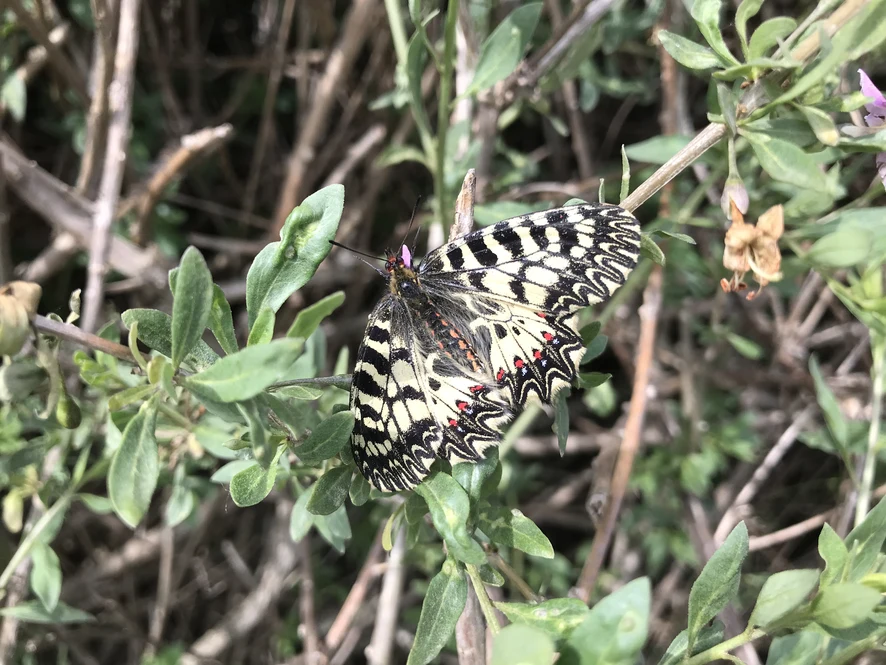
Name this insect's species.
Zerynthia polyxena
